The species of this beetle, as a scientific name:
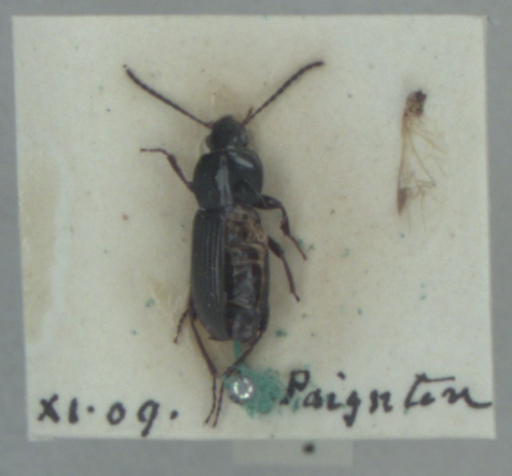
Pterostichus vernalis
